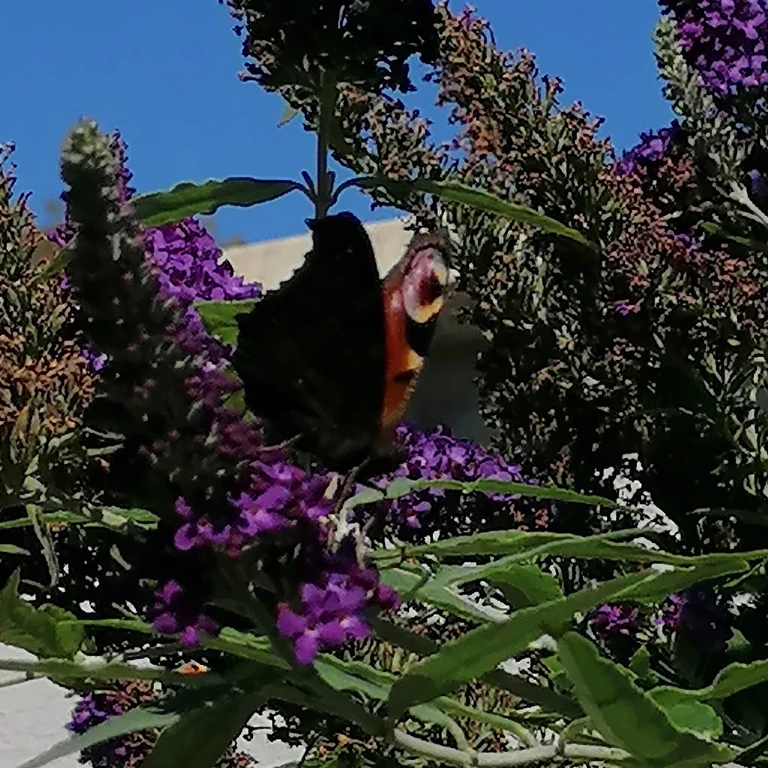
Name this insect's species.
Aglais io
